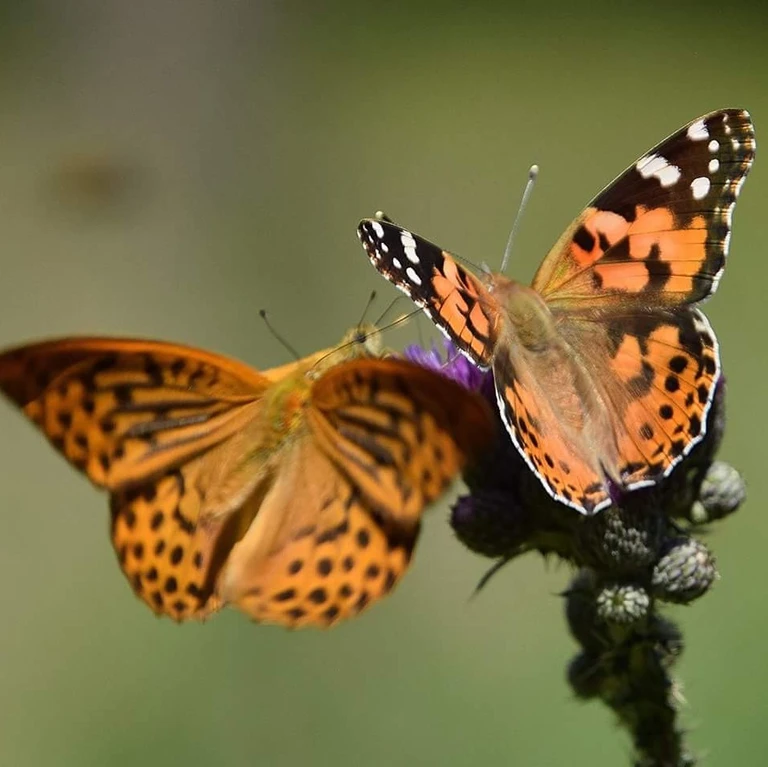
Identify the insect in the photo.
Vanessa cardui
